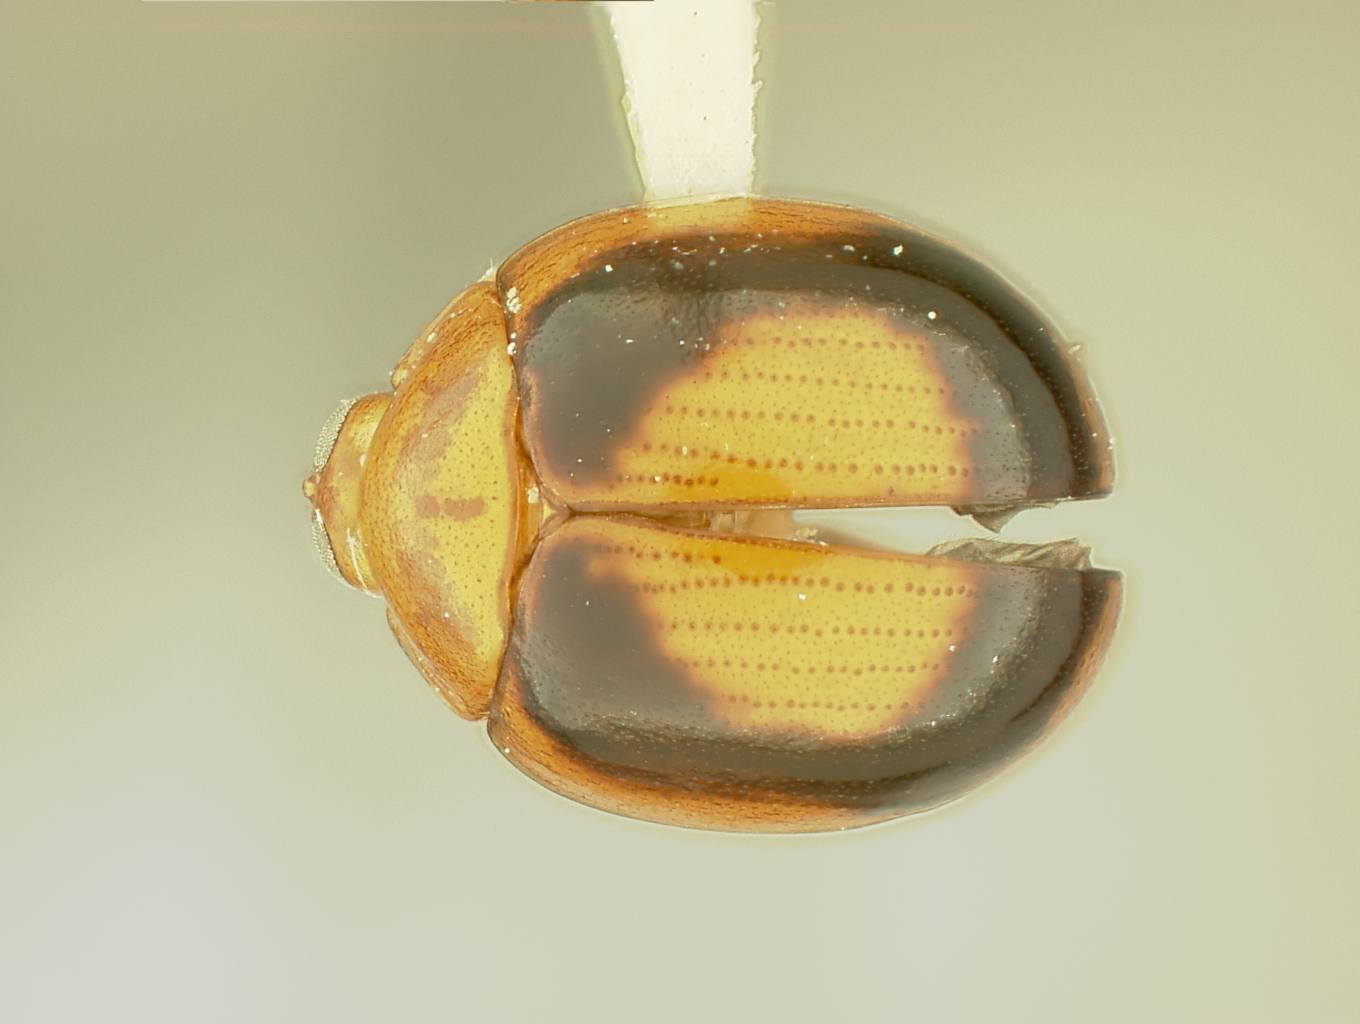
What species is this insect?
Argopistes coronatus
